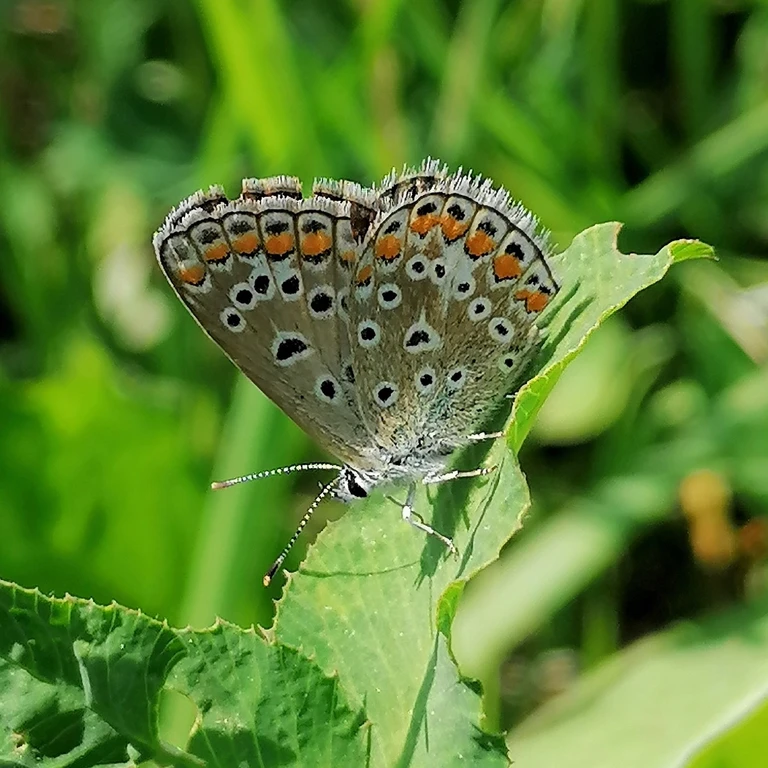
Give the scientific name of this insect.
Polyommatus icarus
